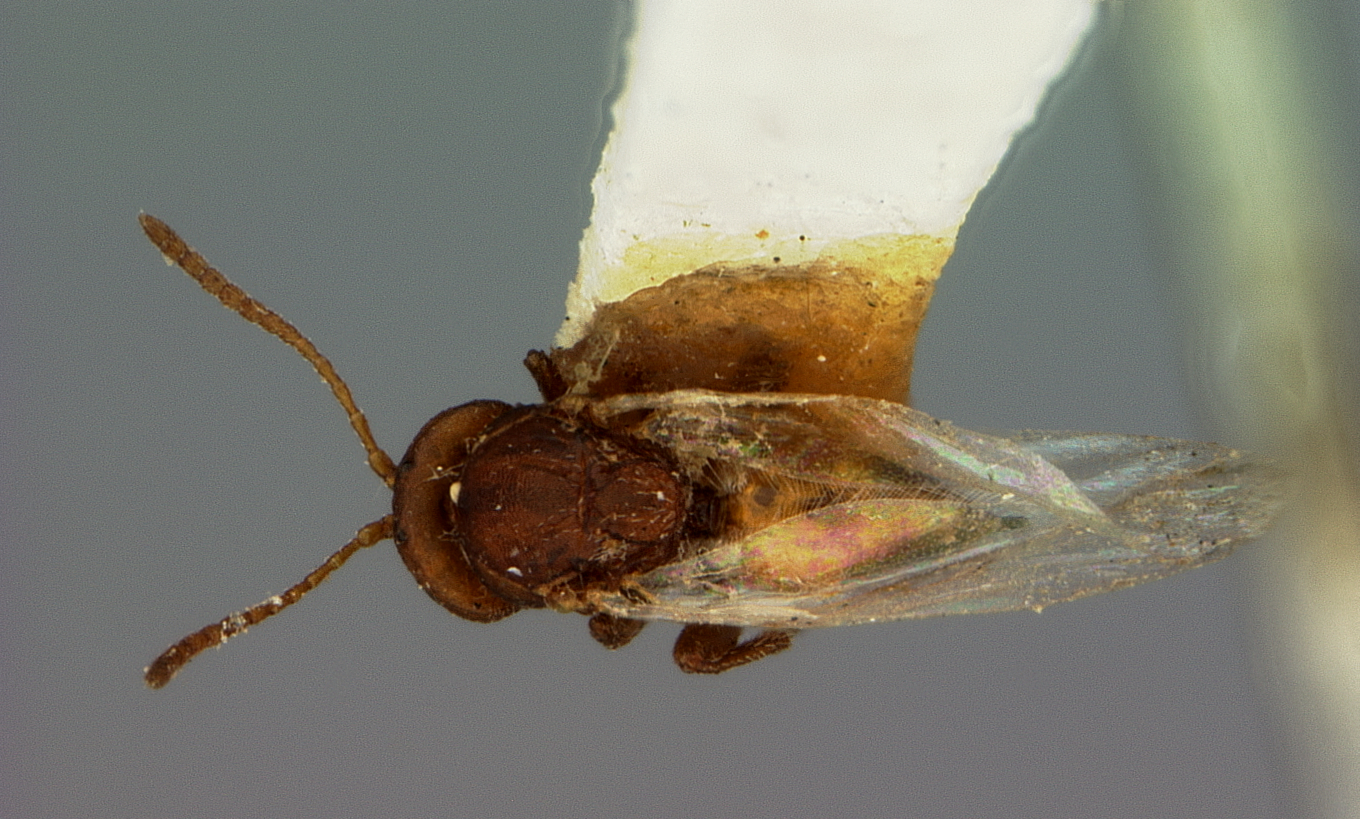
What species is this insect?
Cynips quercus
